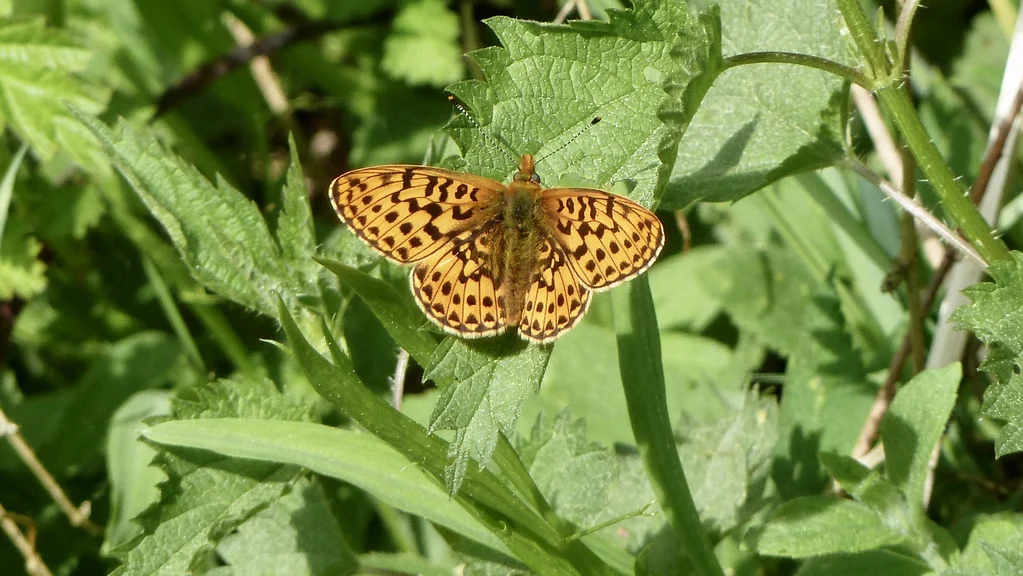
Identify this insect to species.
Boloria euphrosyne (also Clossiana euphrosyne)
